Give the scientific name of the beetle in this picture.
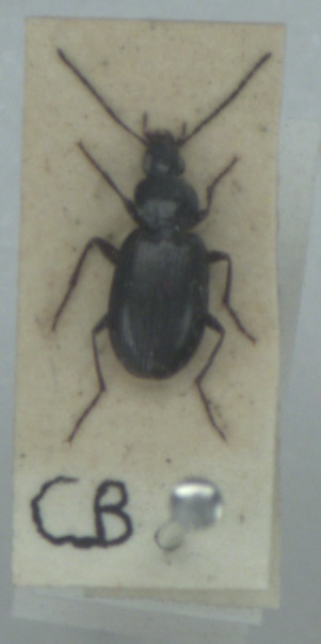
Agonum fuliginosum
